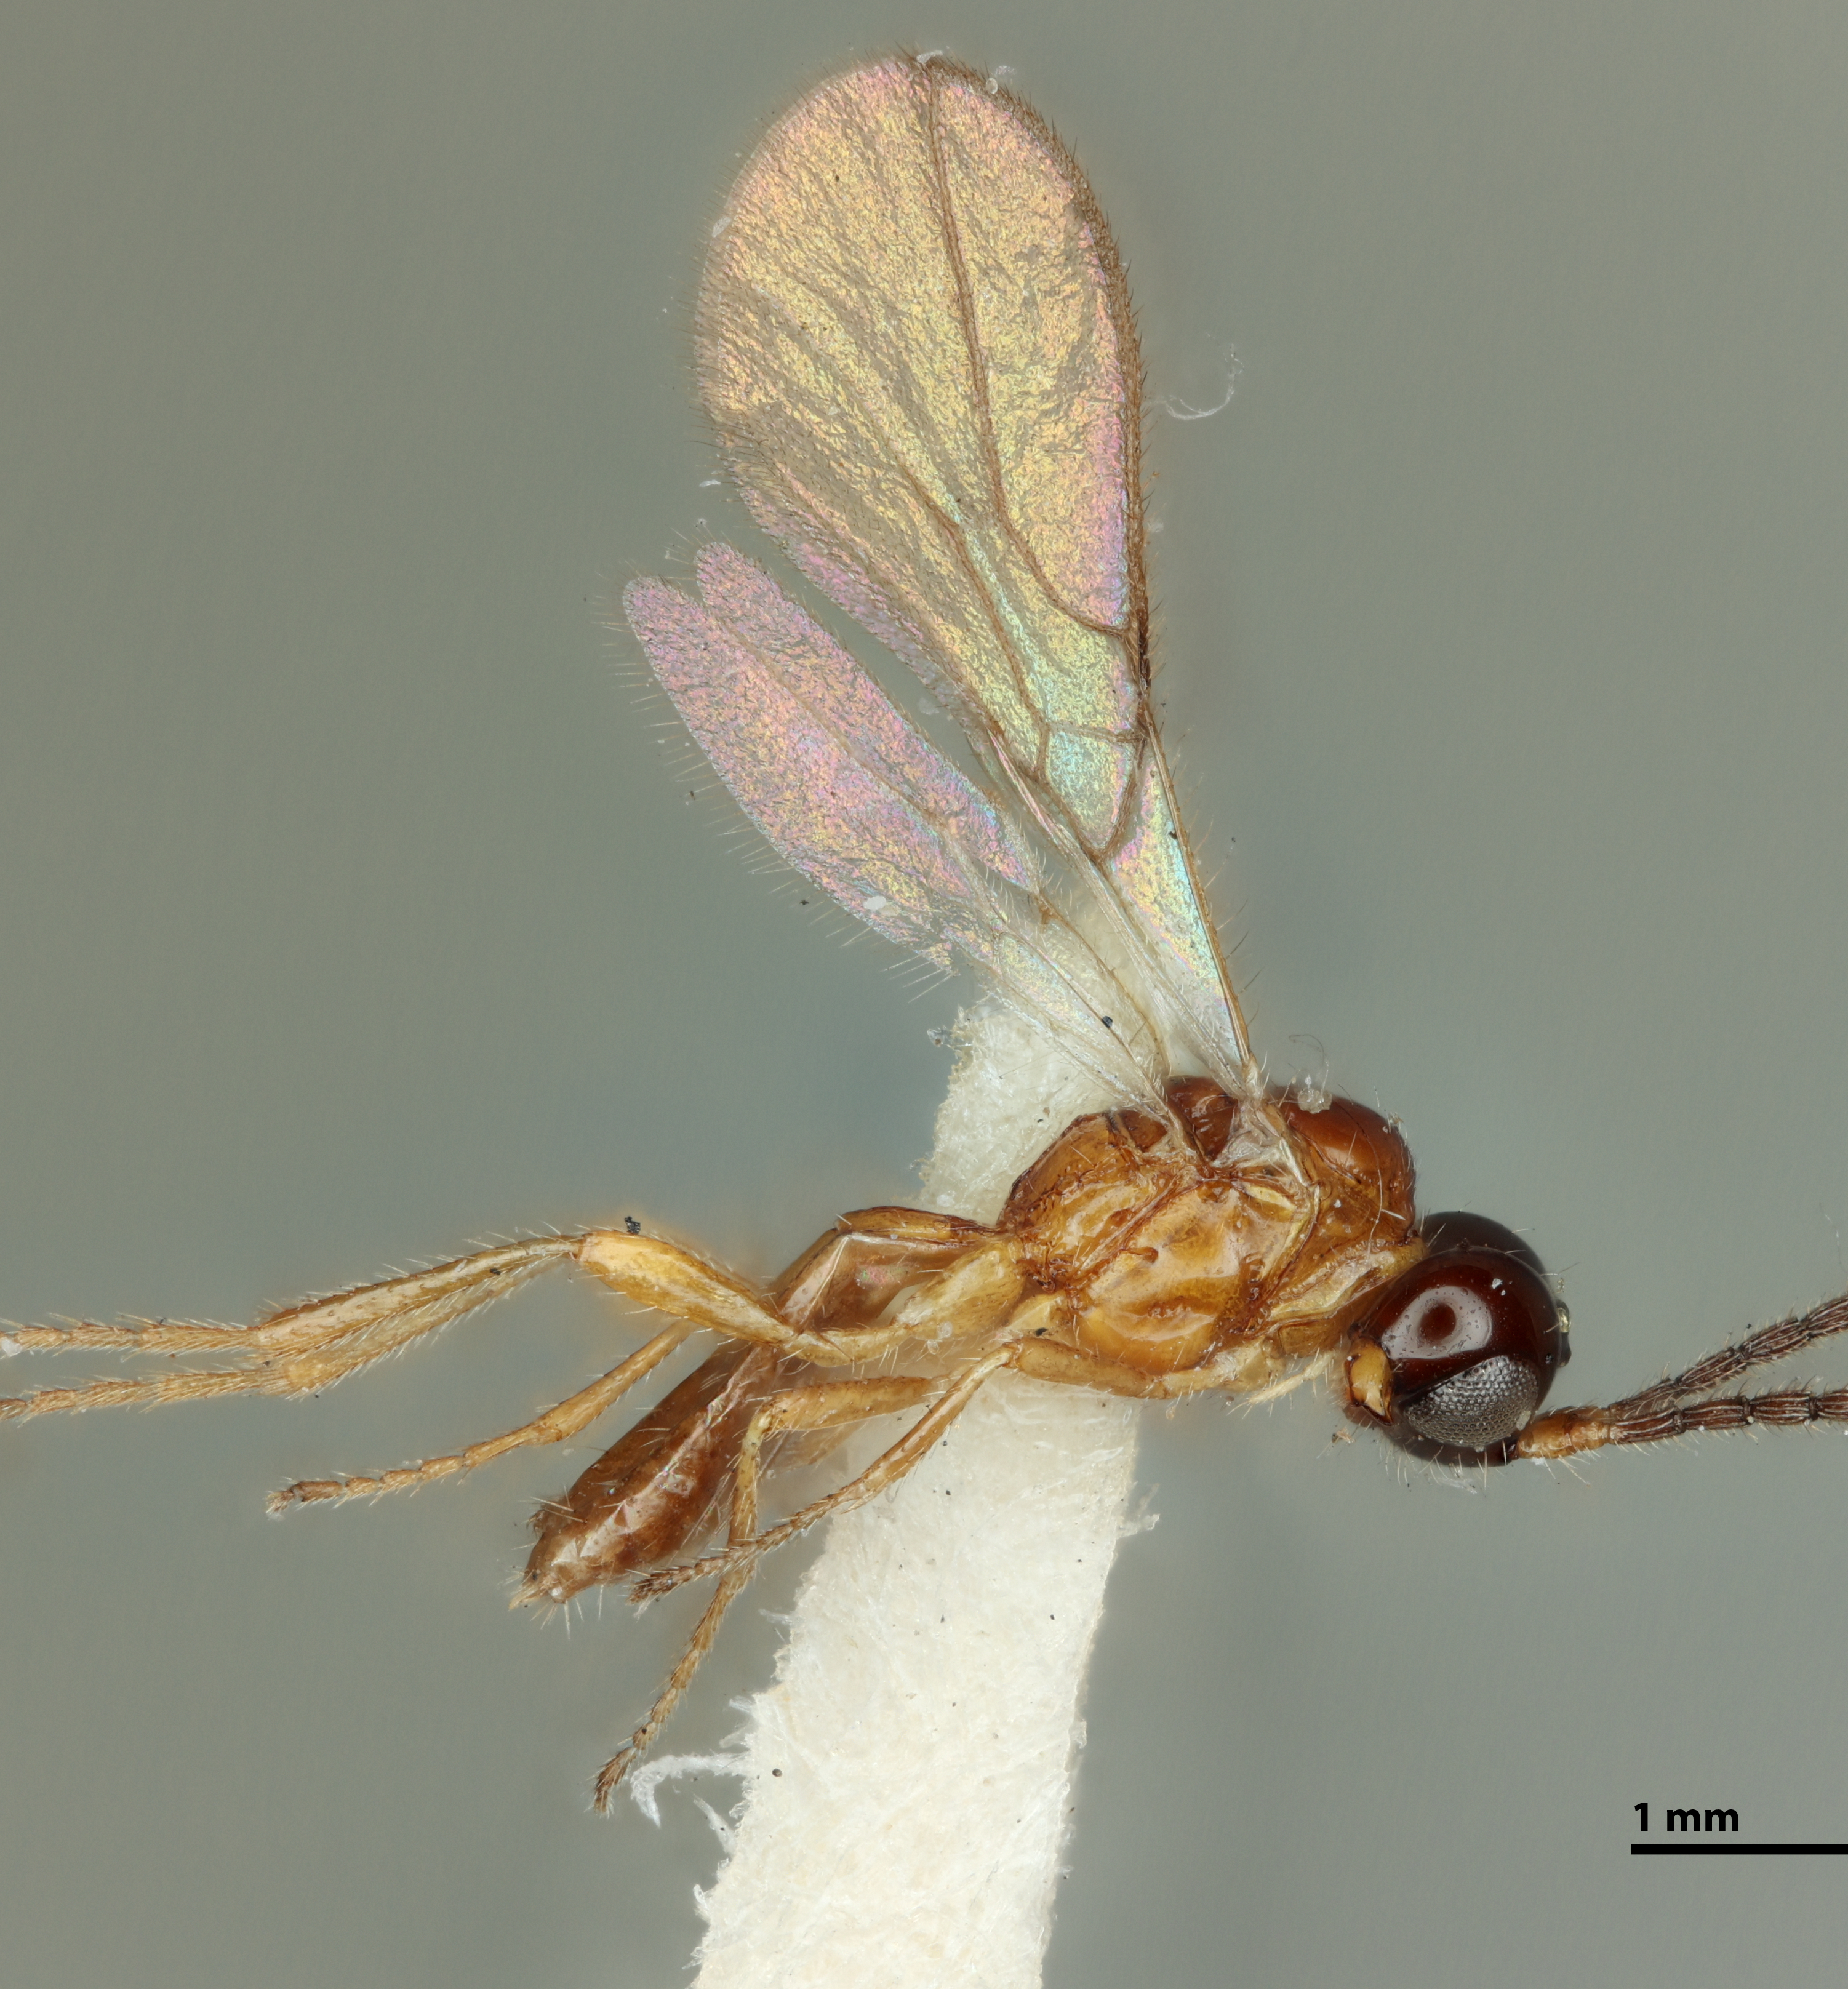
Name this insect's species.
Synaldis blantoni
